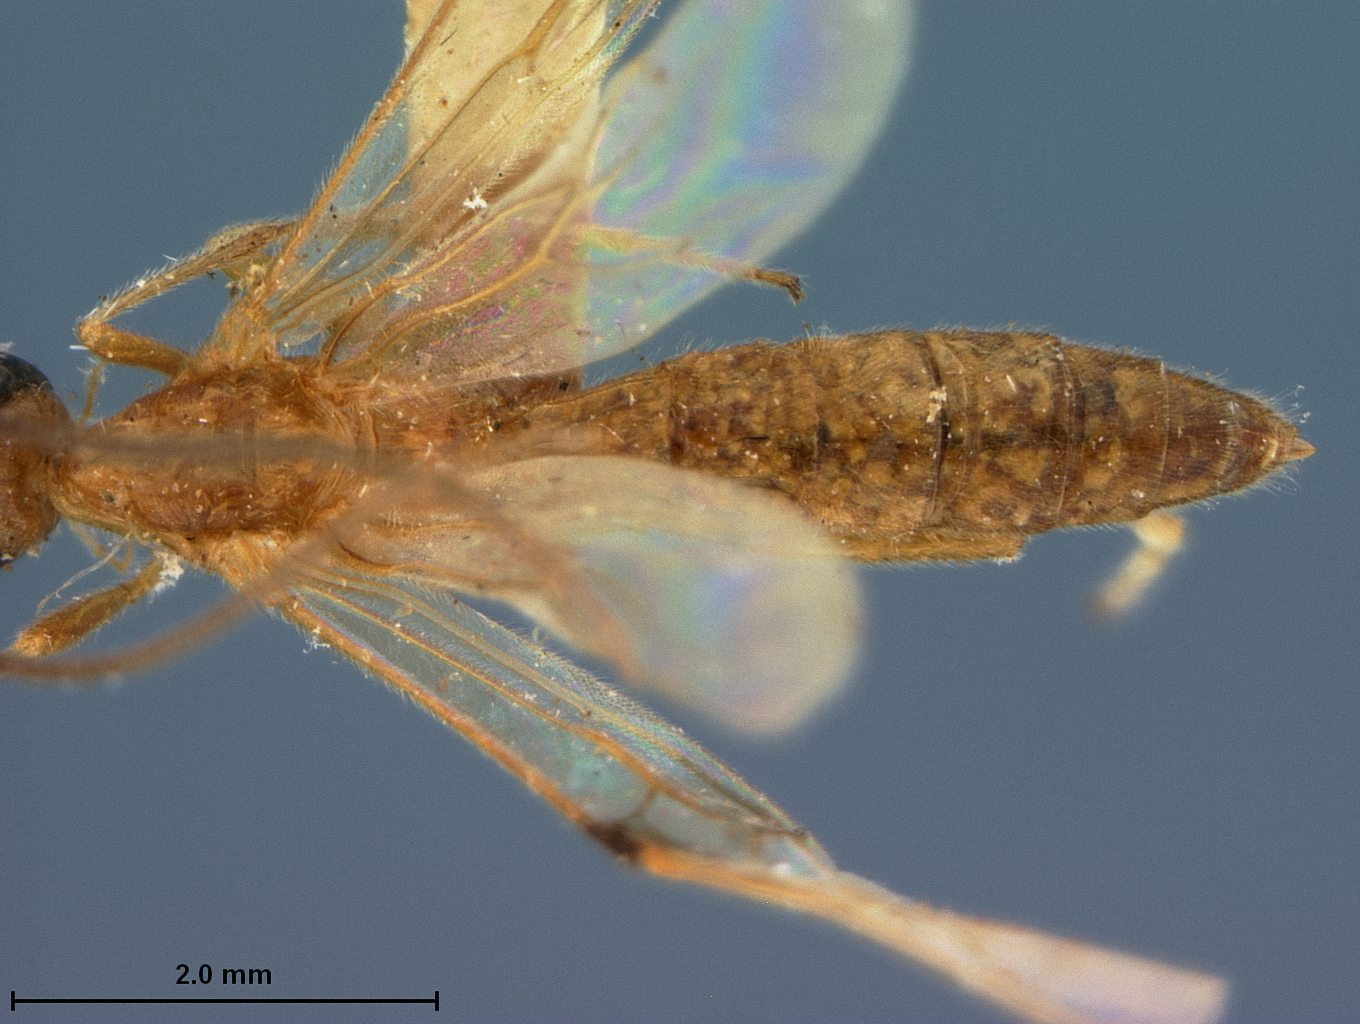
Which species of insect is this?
Aphrastobracon philippinensis
